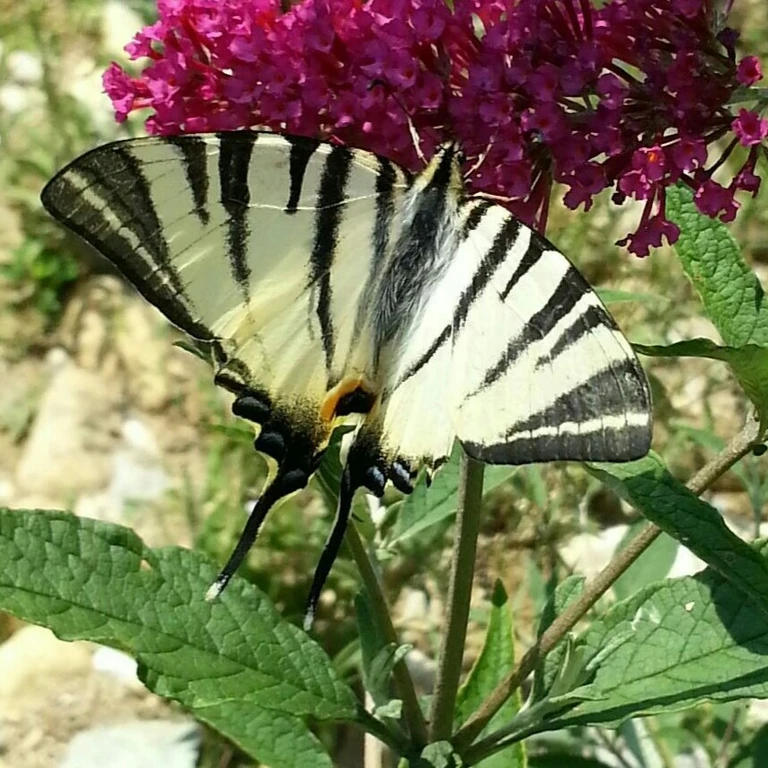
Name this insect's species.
Iphiclides podalirius
